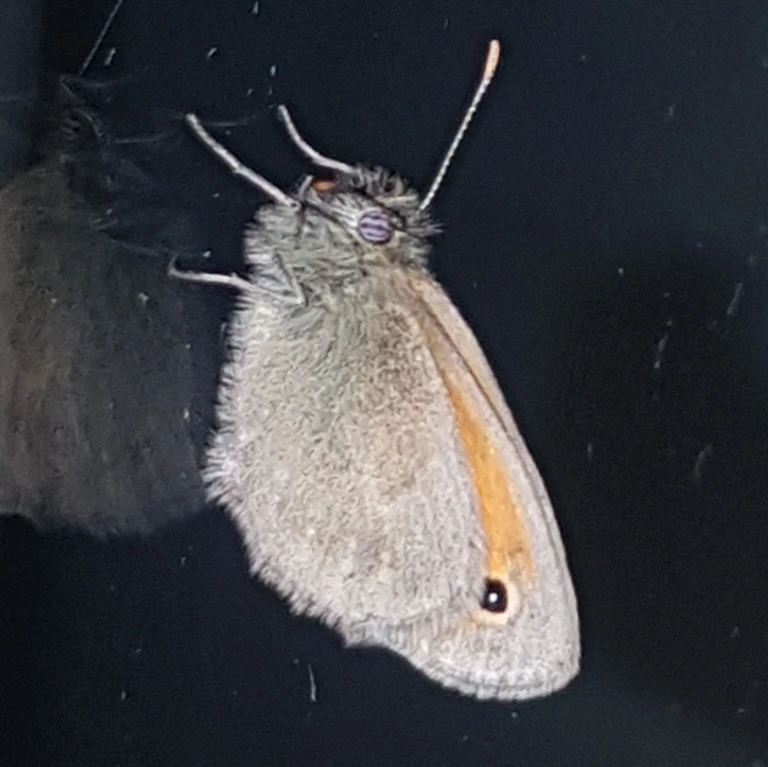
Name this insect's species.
Coenonympha pamphilus
